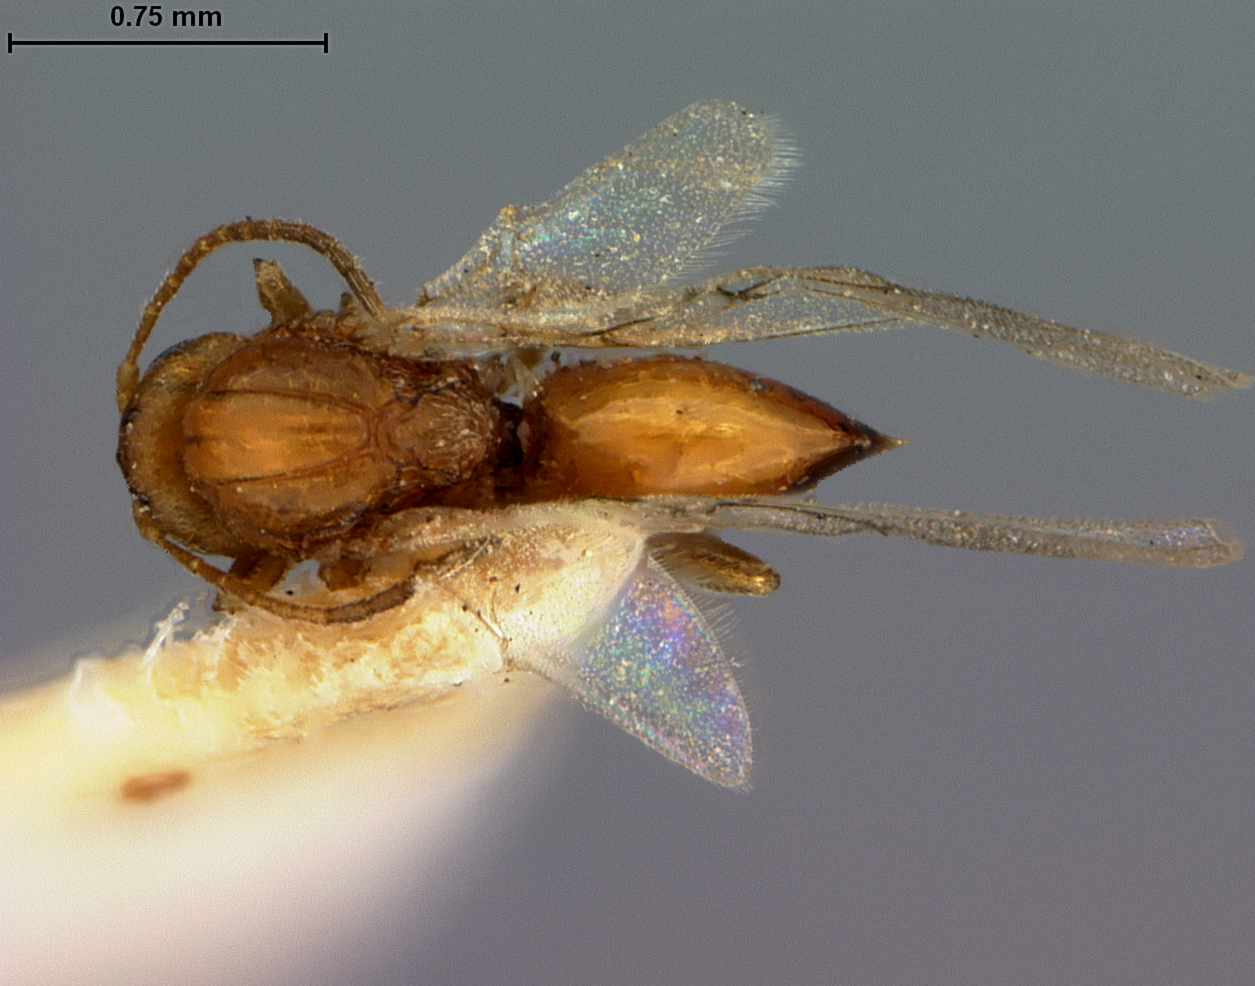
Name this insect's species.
Diplolepis caepula
